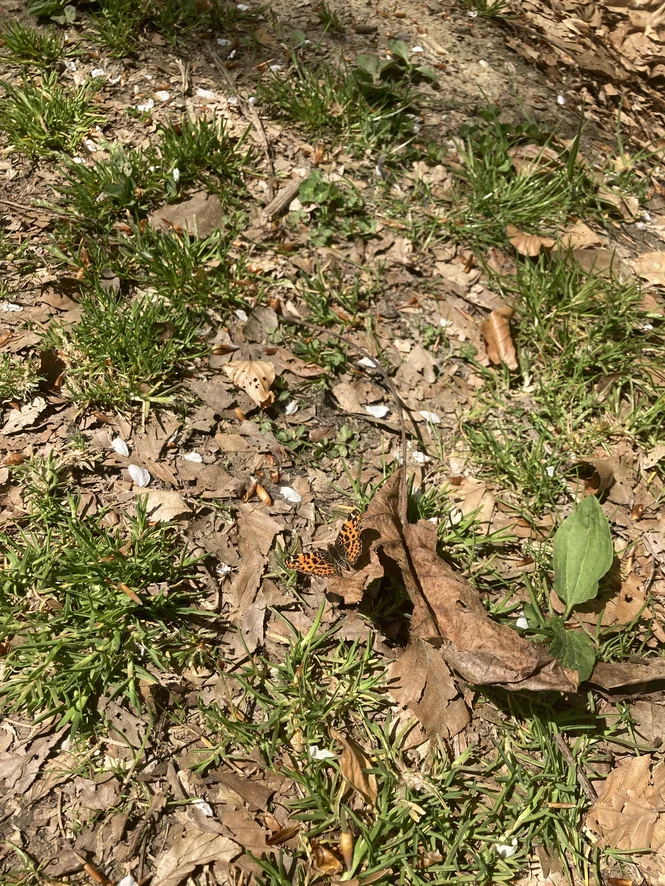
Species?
Araschnia levana
